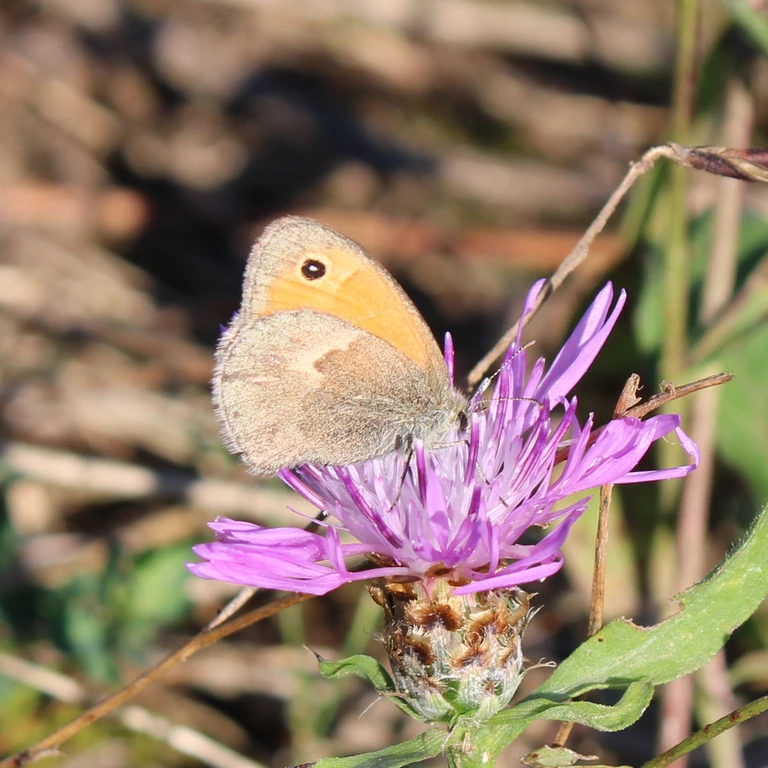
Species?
Coenonympha pamphilus
